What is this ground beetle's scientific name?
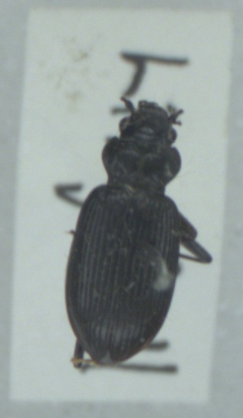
Nebria rufescens
